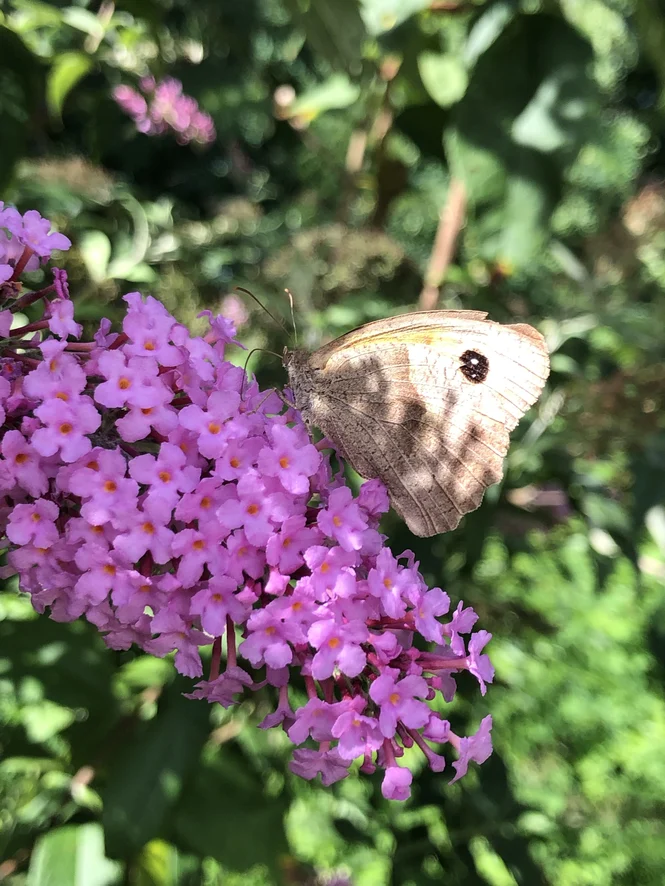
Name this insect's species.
Maniola jurtina
